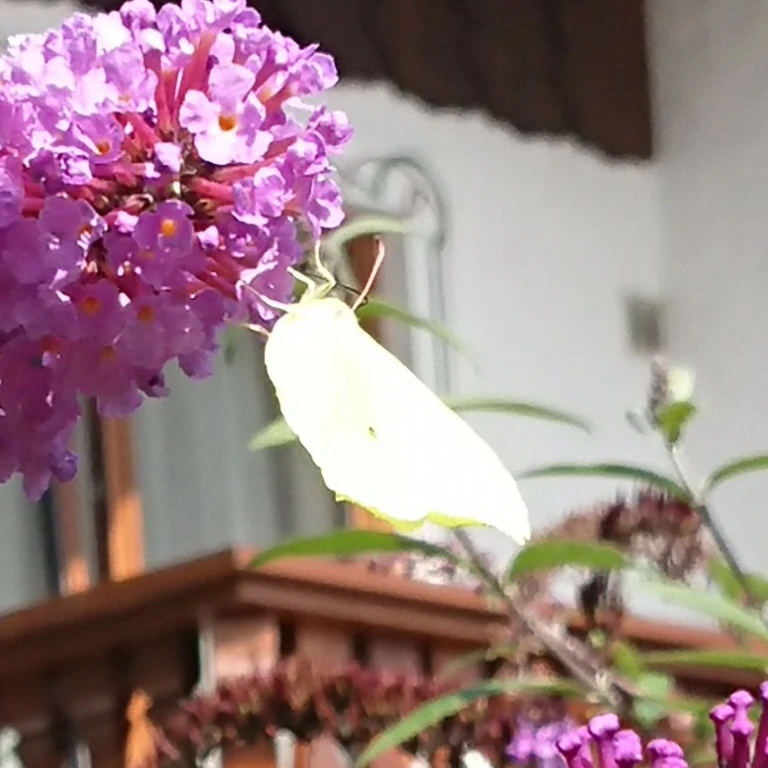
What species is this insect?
Gonepteryx rhamni
